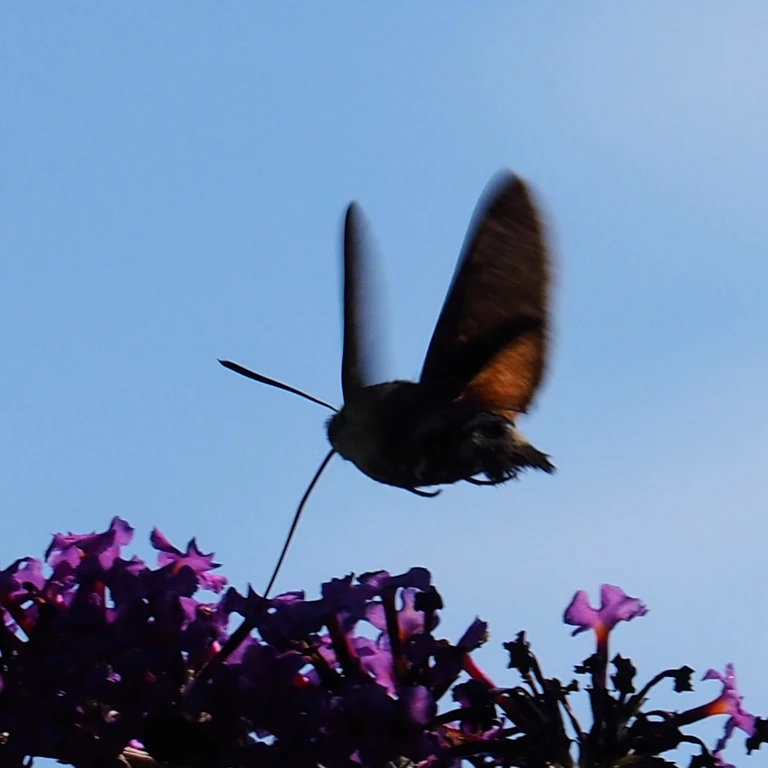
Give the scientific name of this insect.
Macroglossum stellatarum
